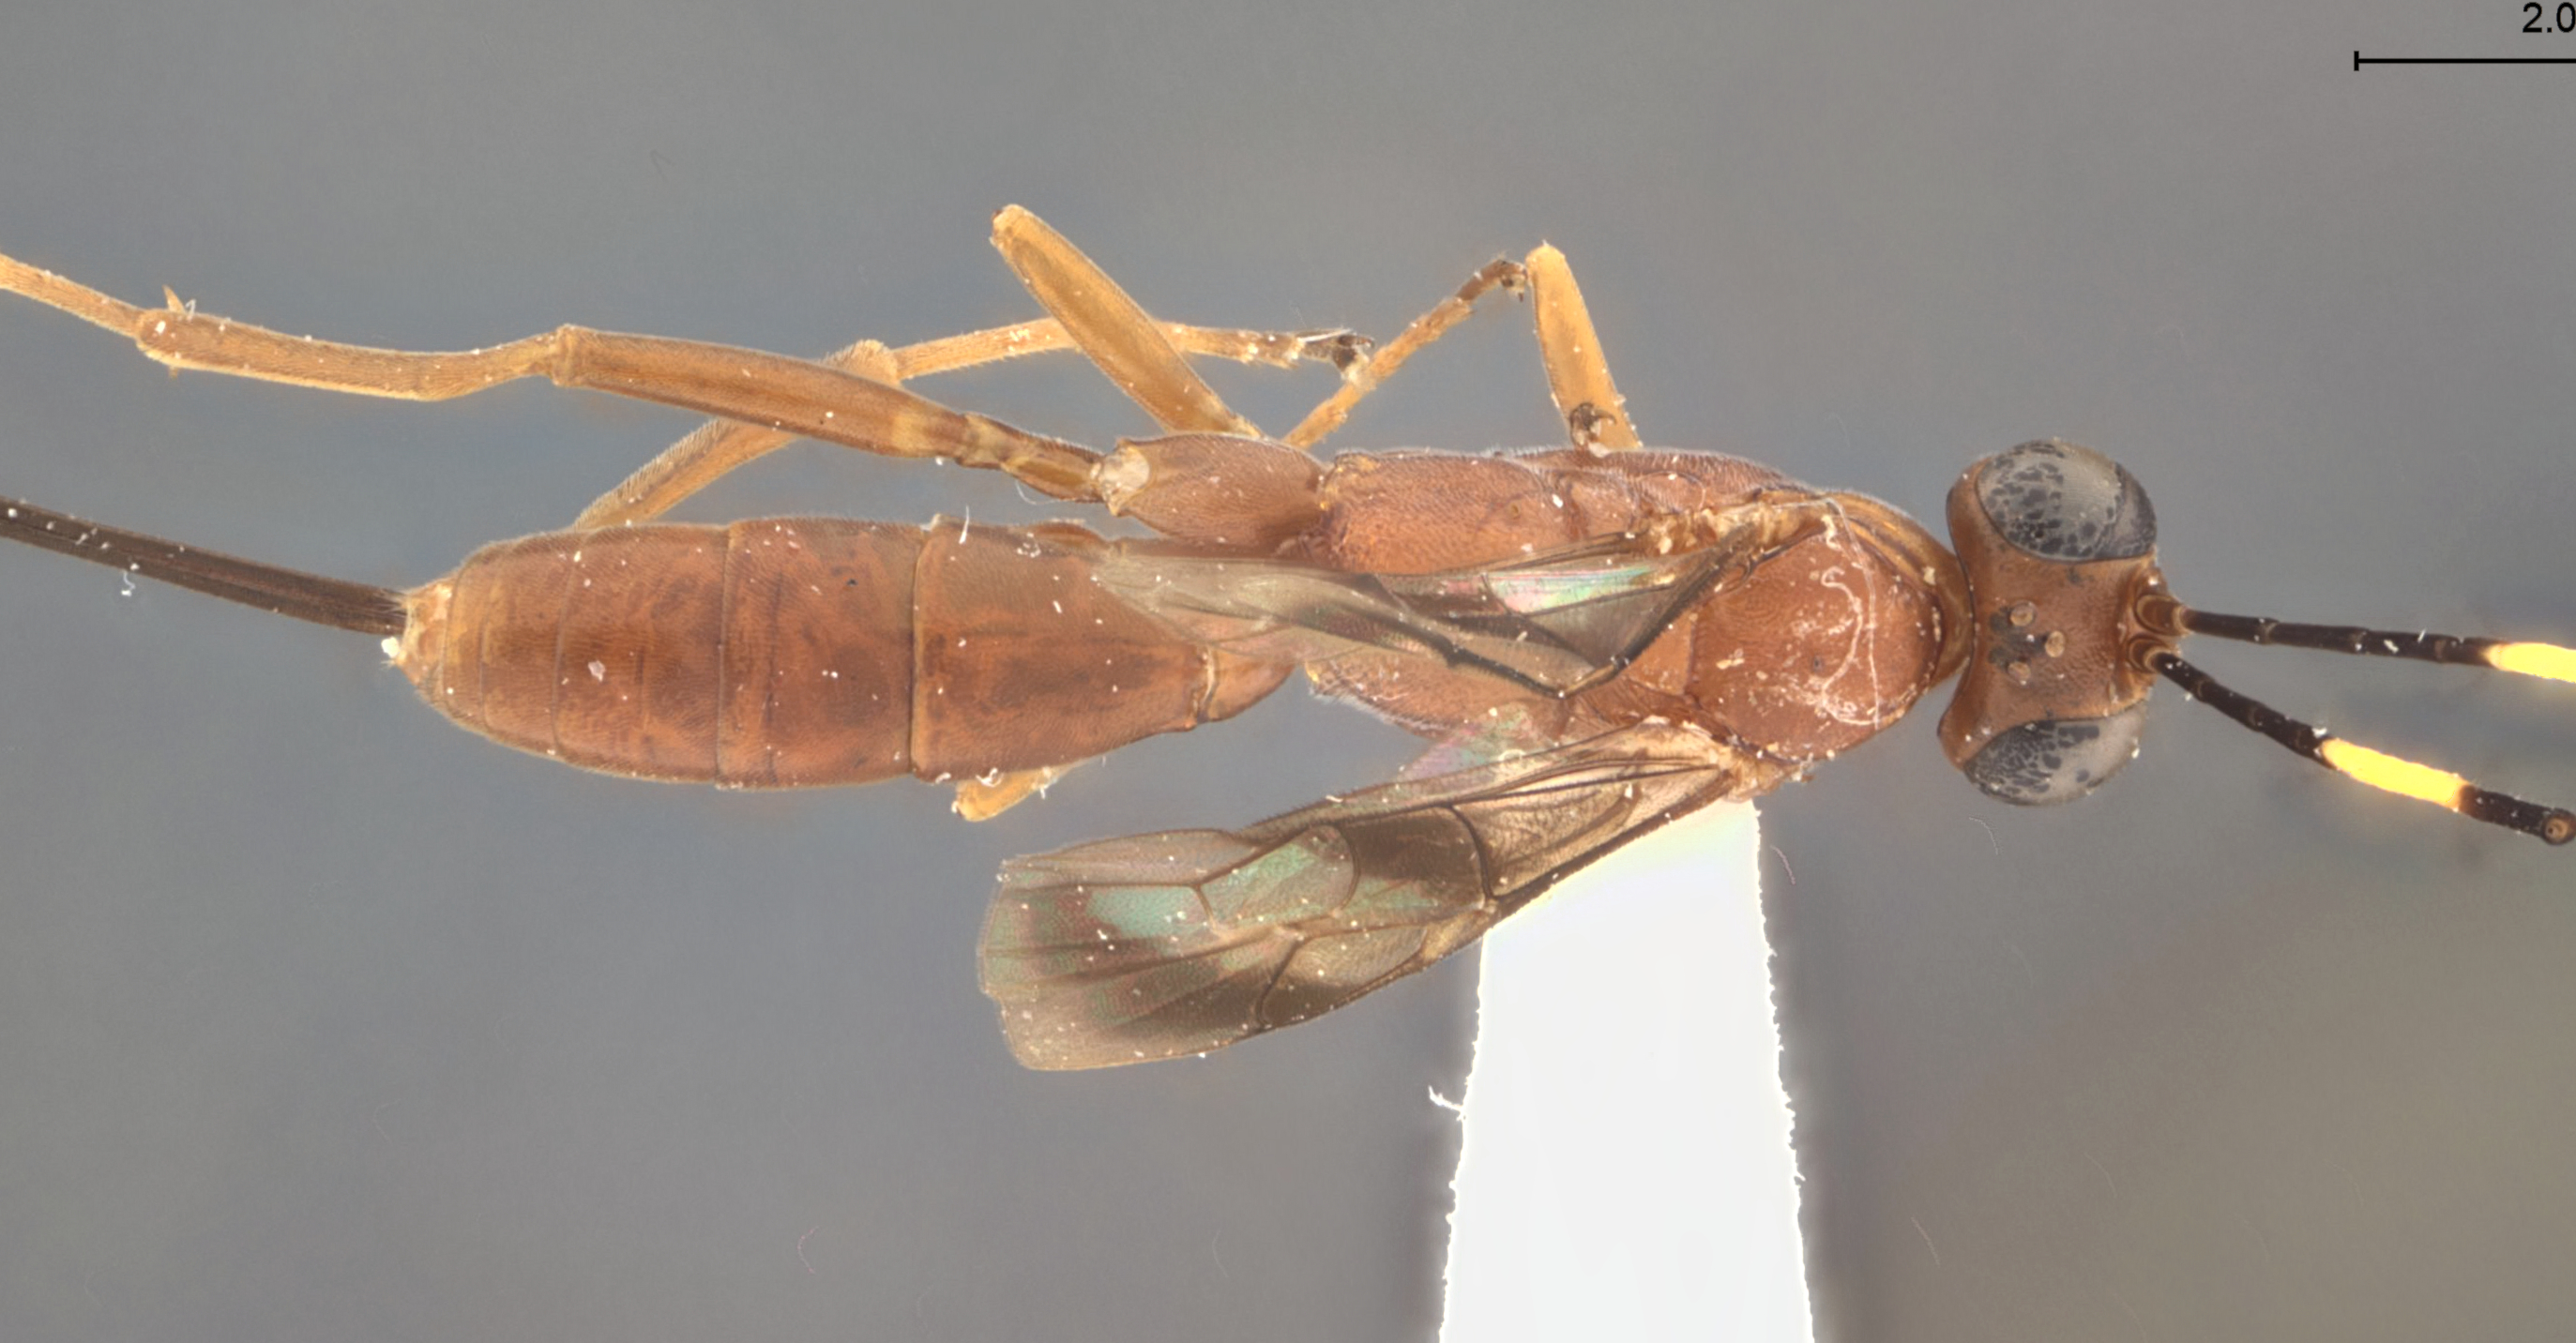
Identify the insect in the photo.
Mallochia pyralidis
